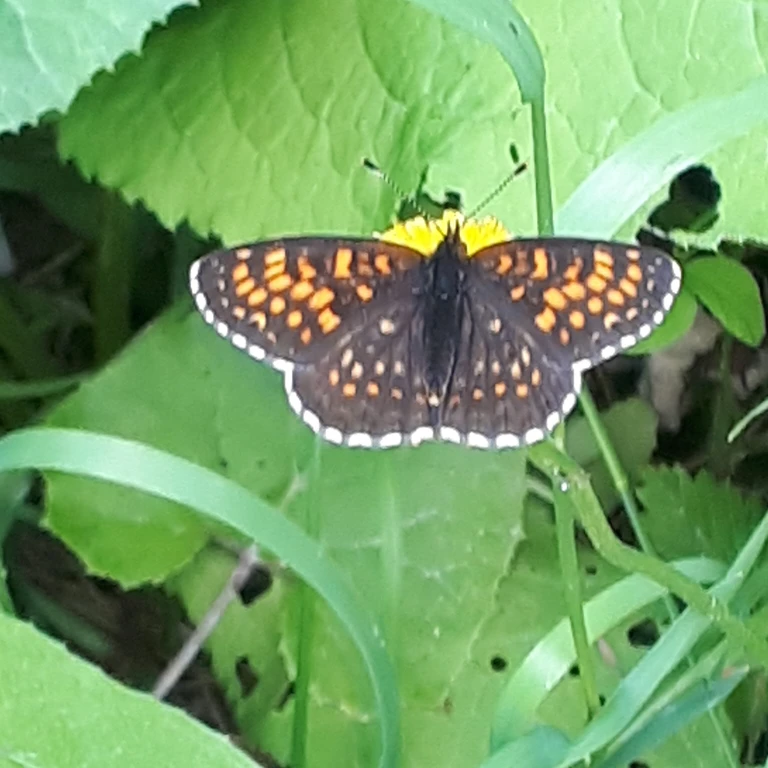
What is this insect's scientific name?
Melitaea diamina
